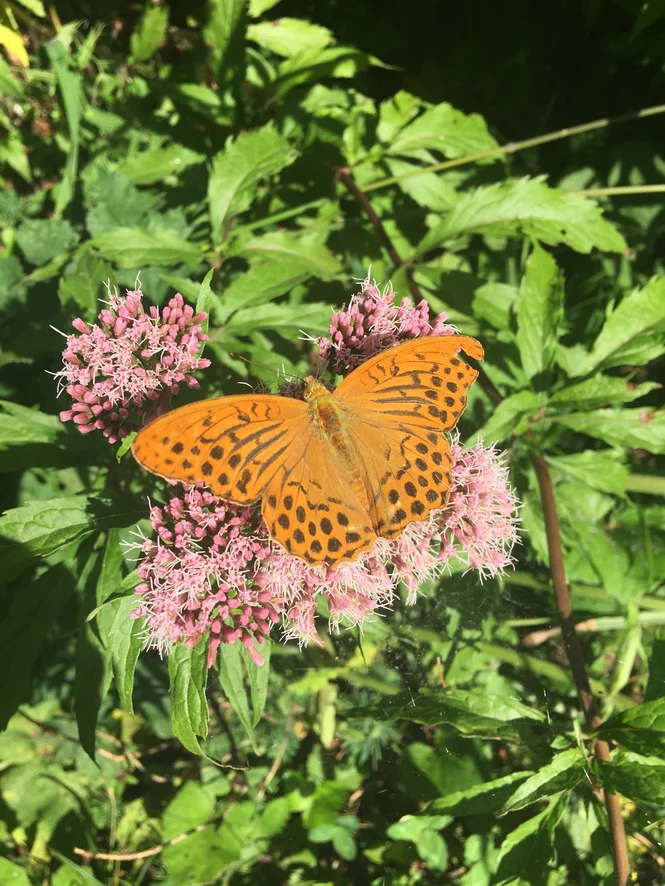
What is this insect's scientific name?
Argynnis paphia
